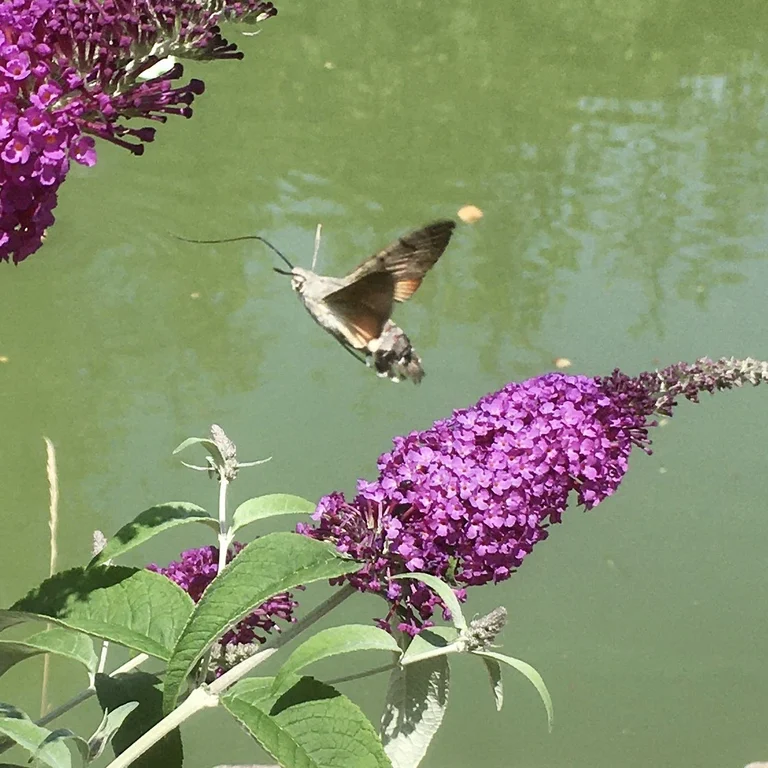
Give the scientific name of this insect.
Macroglossum stellatarum
